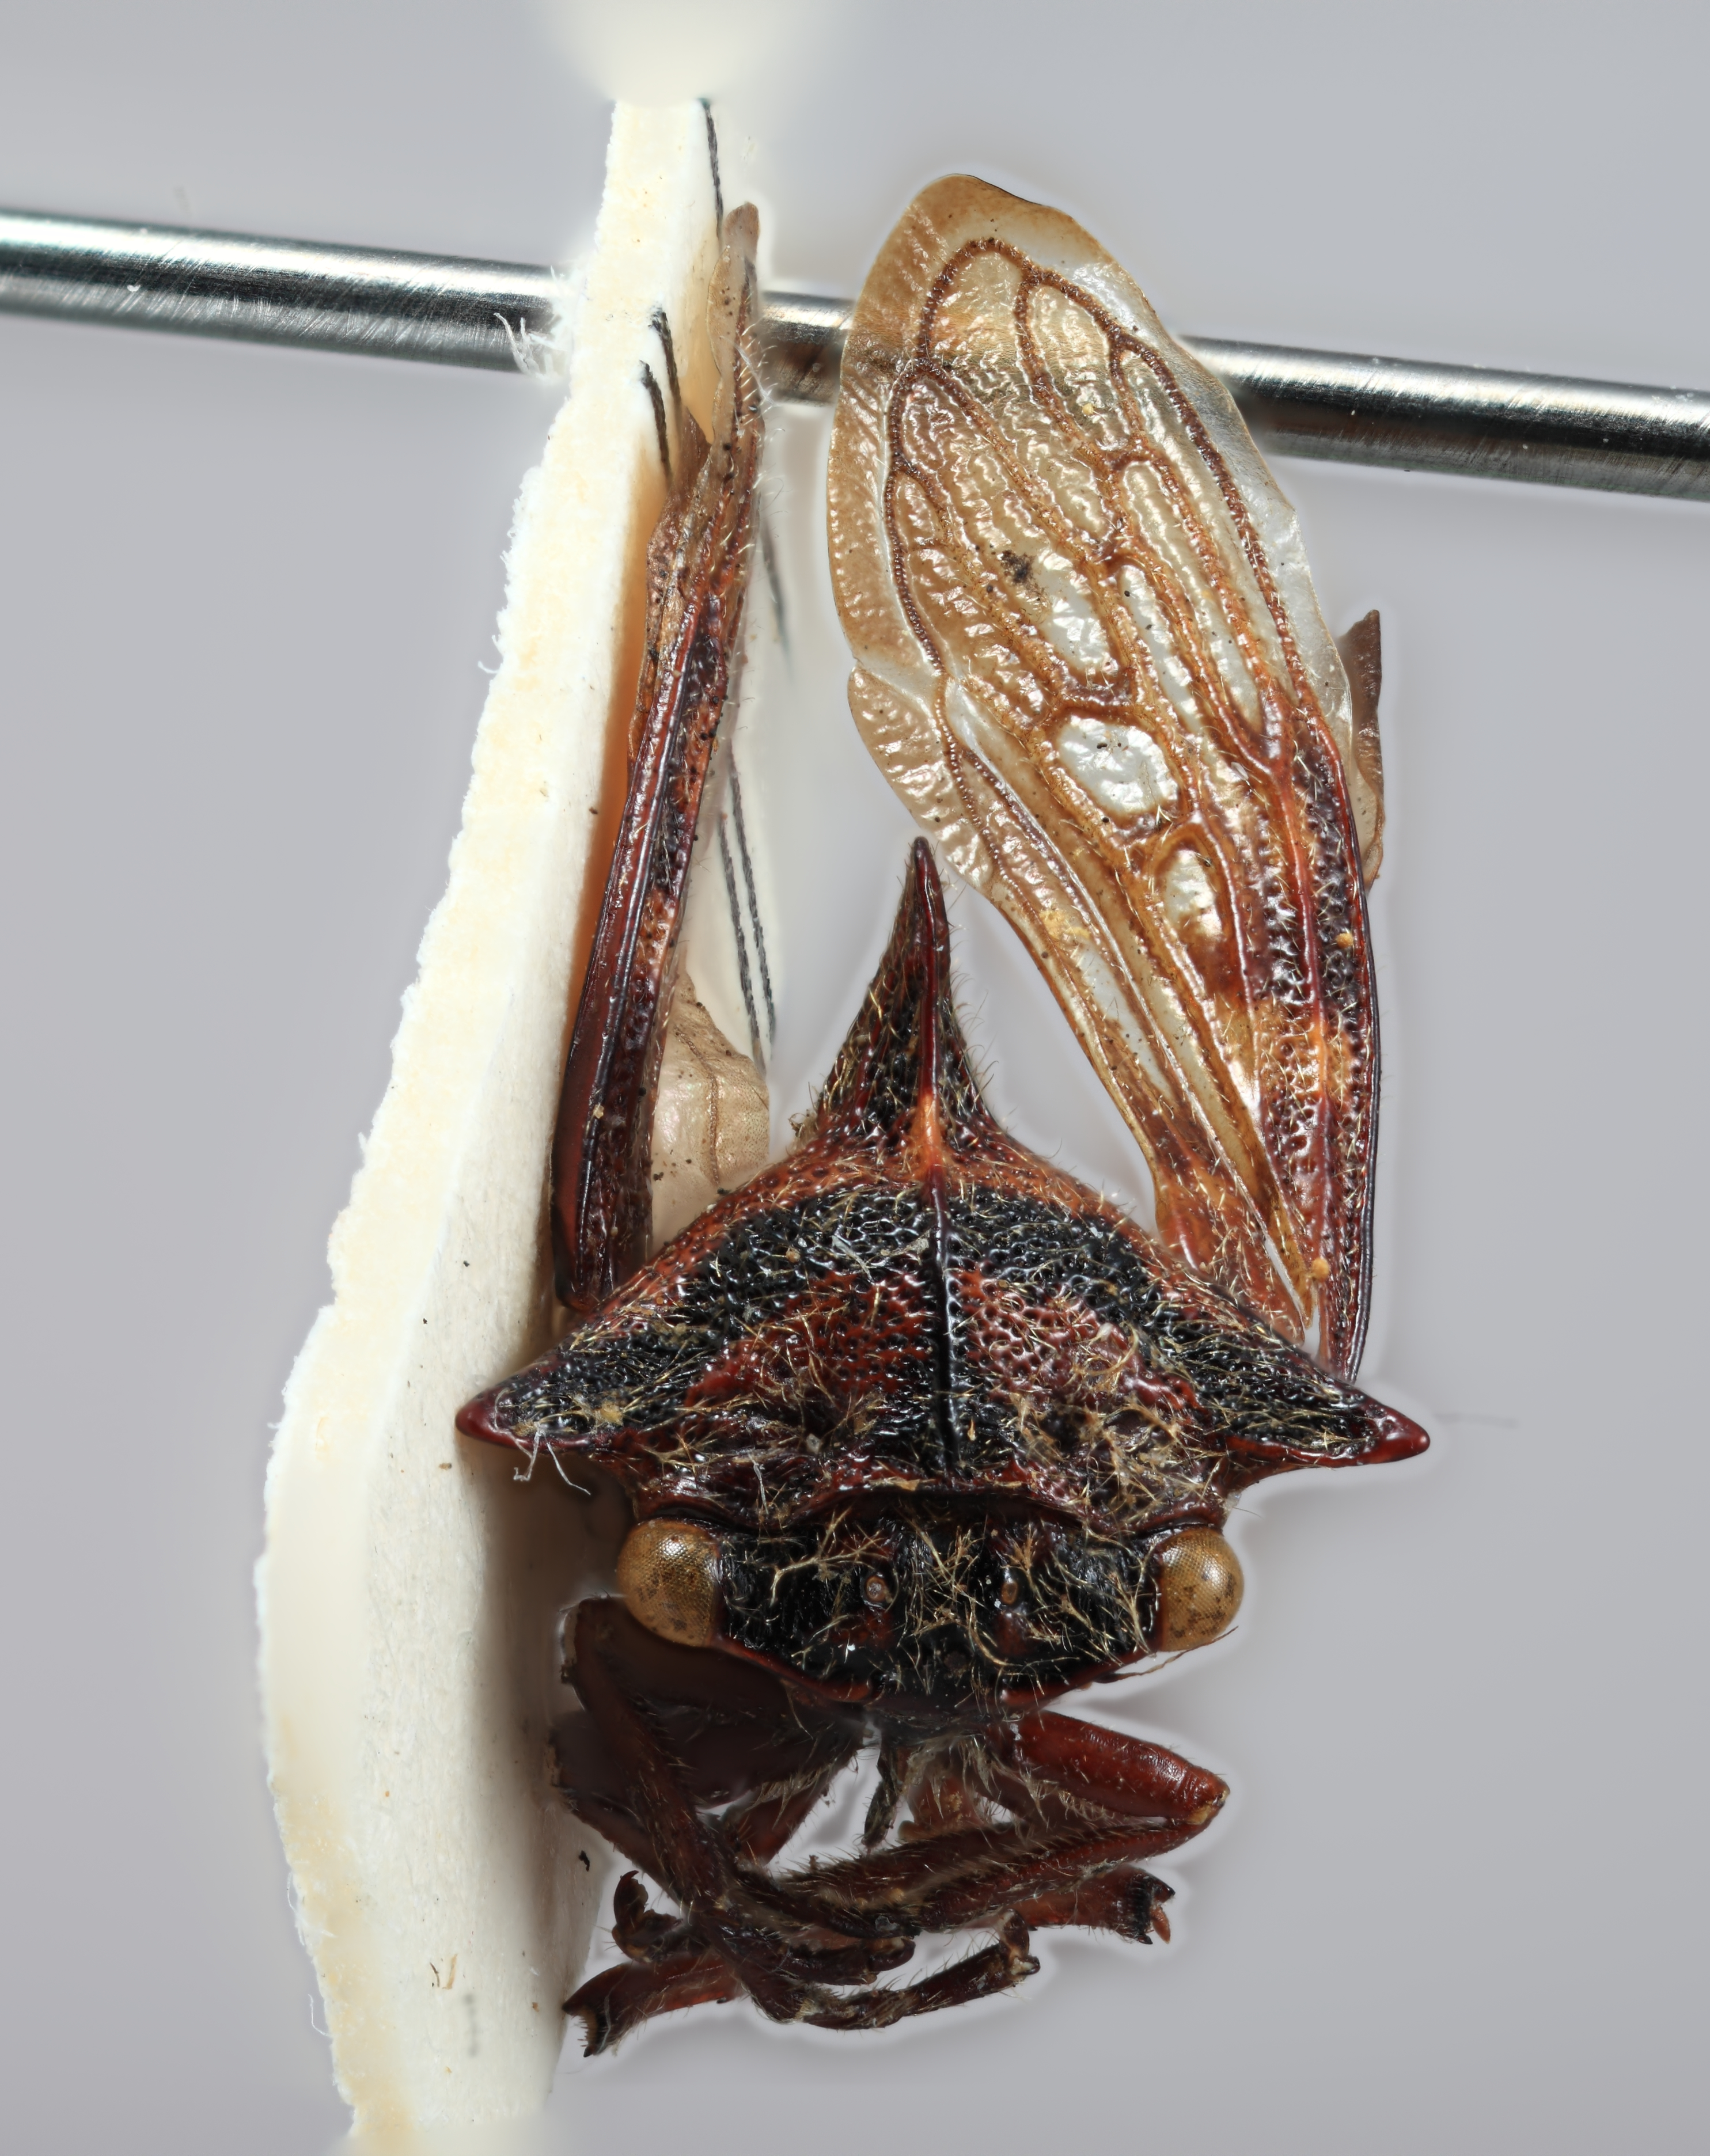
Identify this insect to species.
Alchisme laticornis
